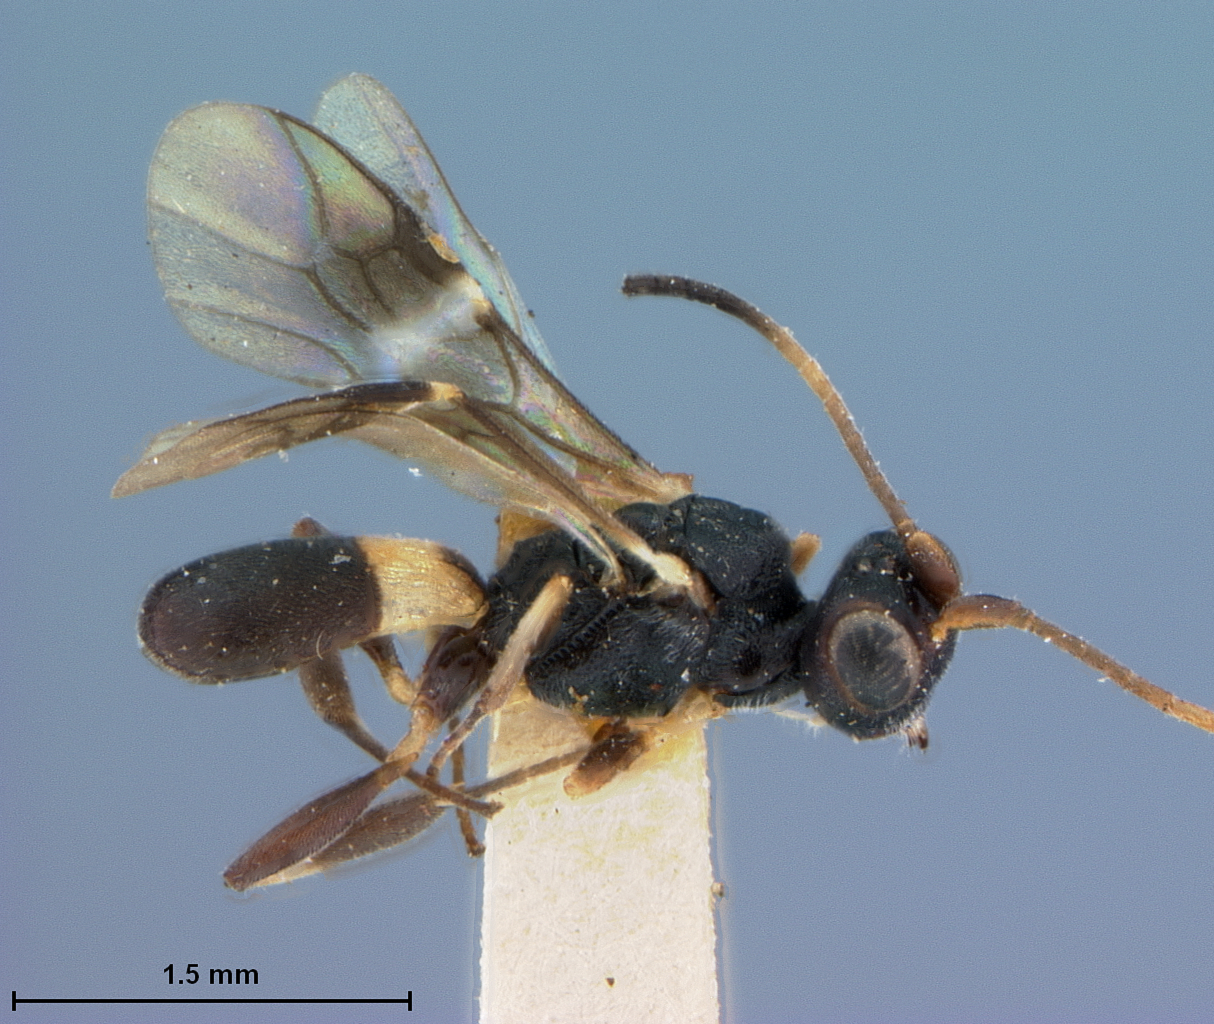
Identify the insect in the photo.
Ascogaster cinctus
